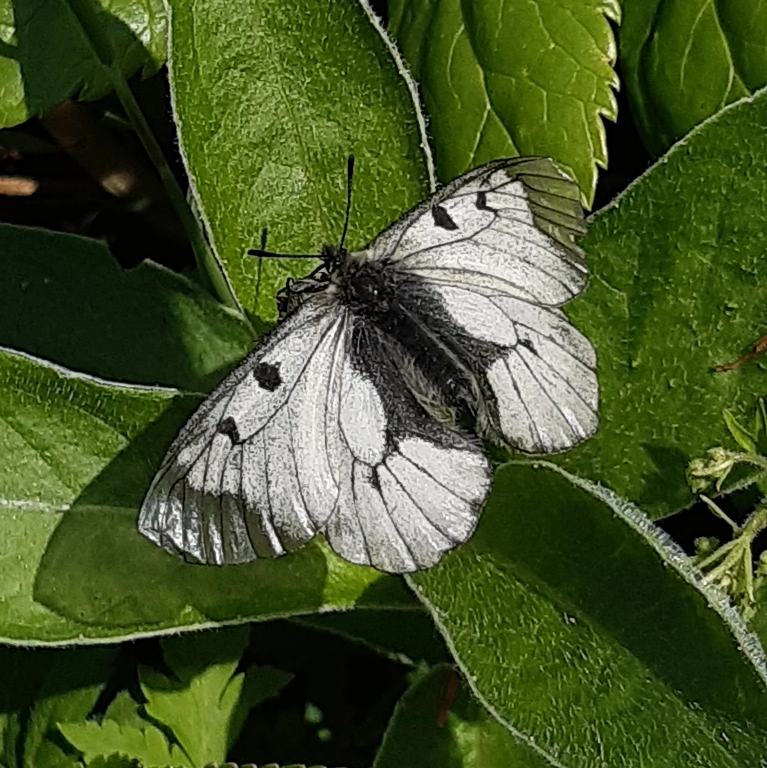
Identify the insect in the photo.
Parnassius mnemosyne
